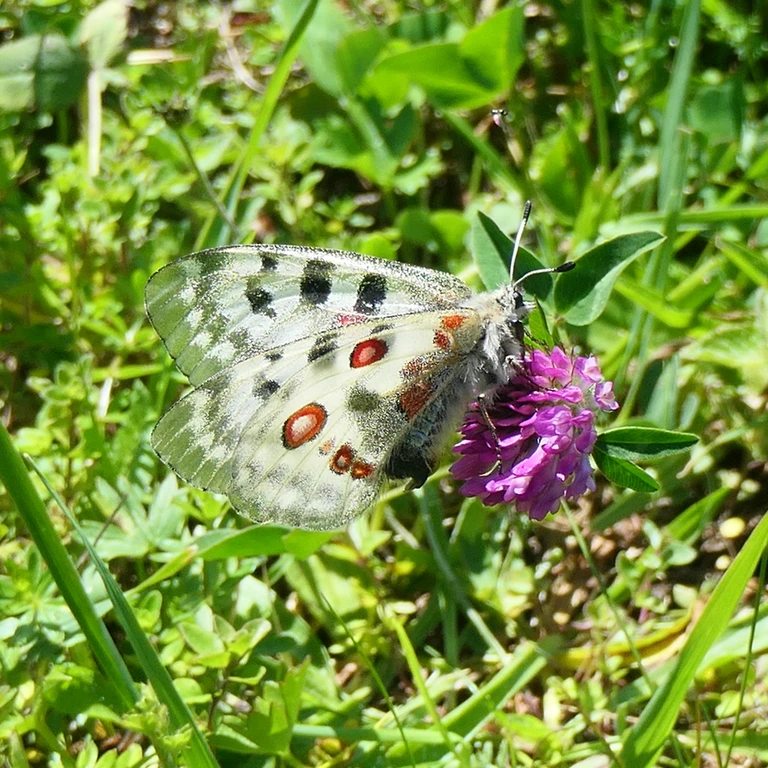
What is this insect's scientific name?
Parnassius apollo
